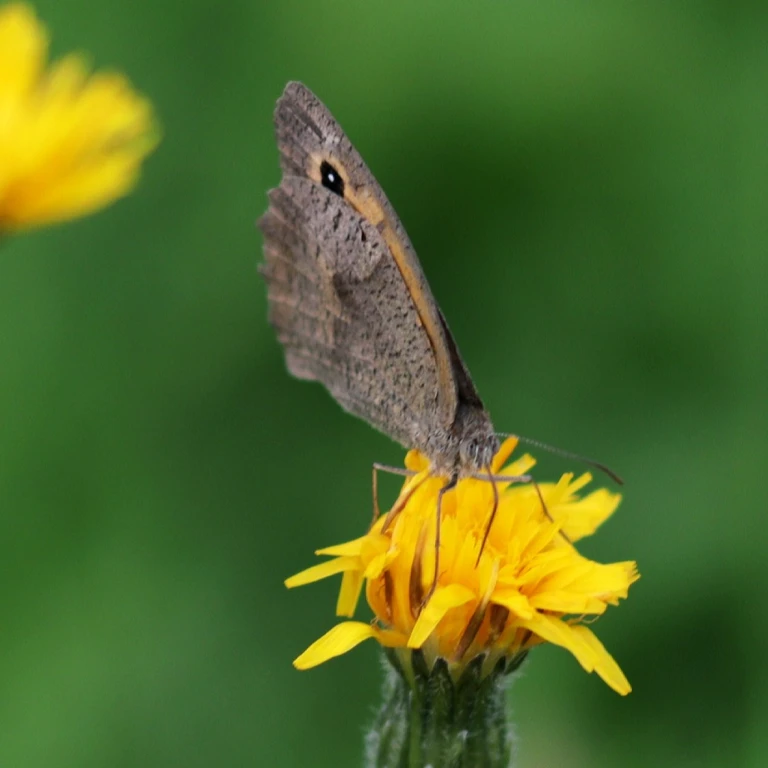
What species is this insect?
Maniola jurtina
